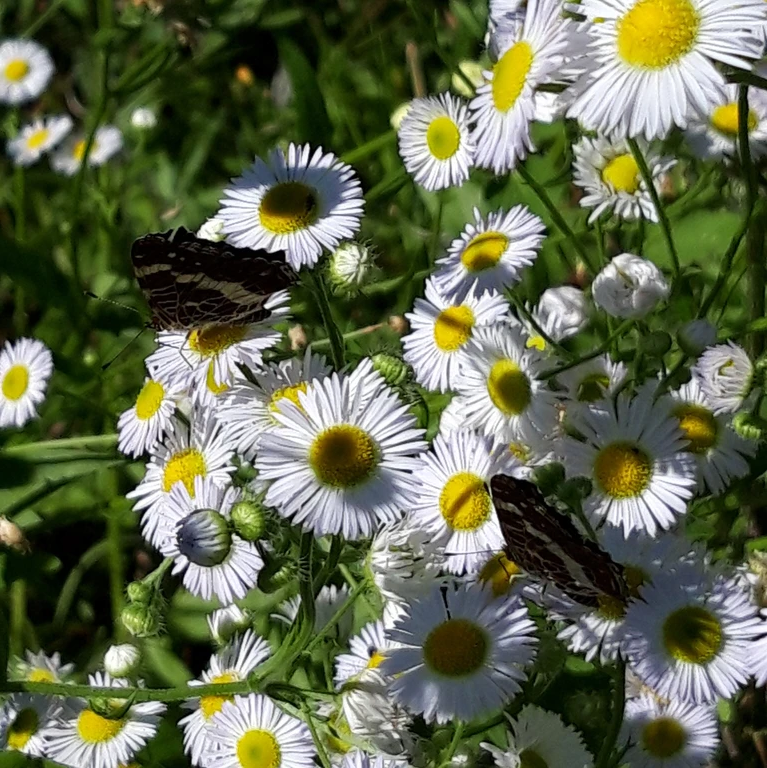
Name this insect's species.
Araschnia levana
